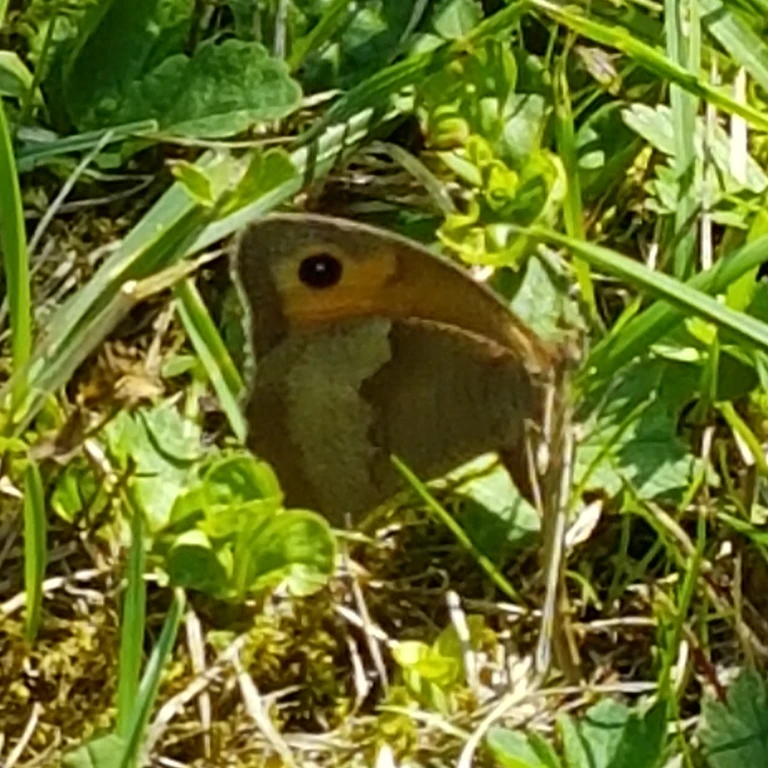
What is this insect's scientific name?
Maniola jurtina
